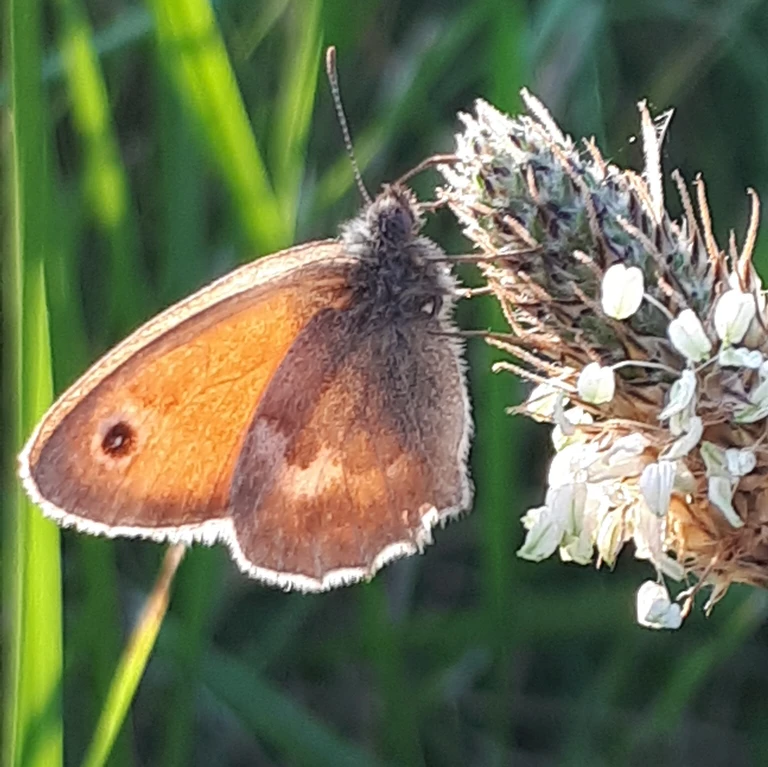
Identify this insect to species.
Coenonympha pamphilus
